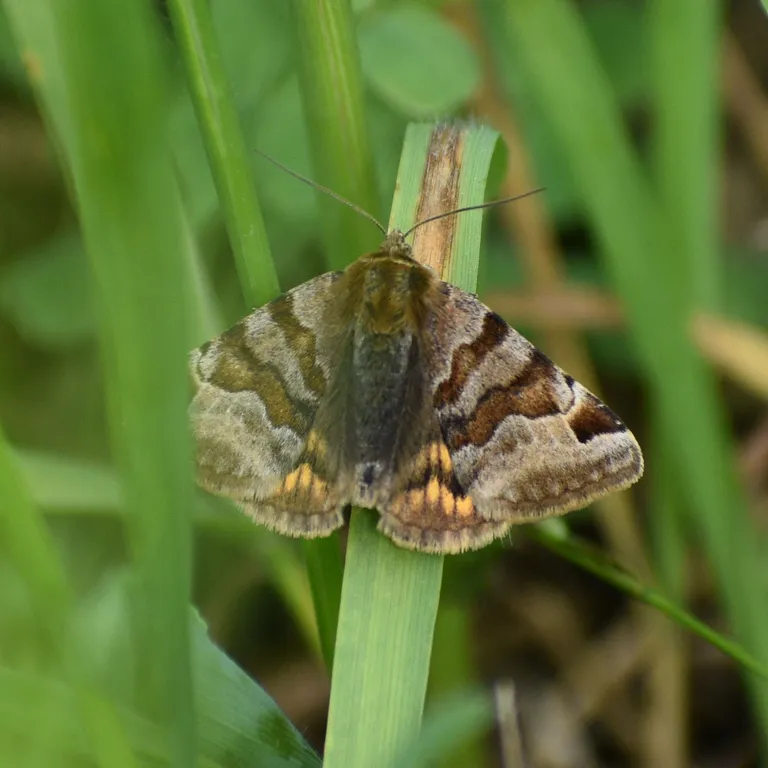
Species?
Euclidia glyphica
